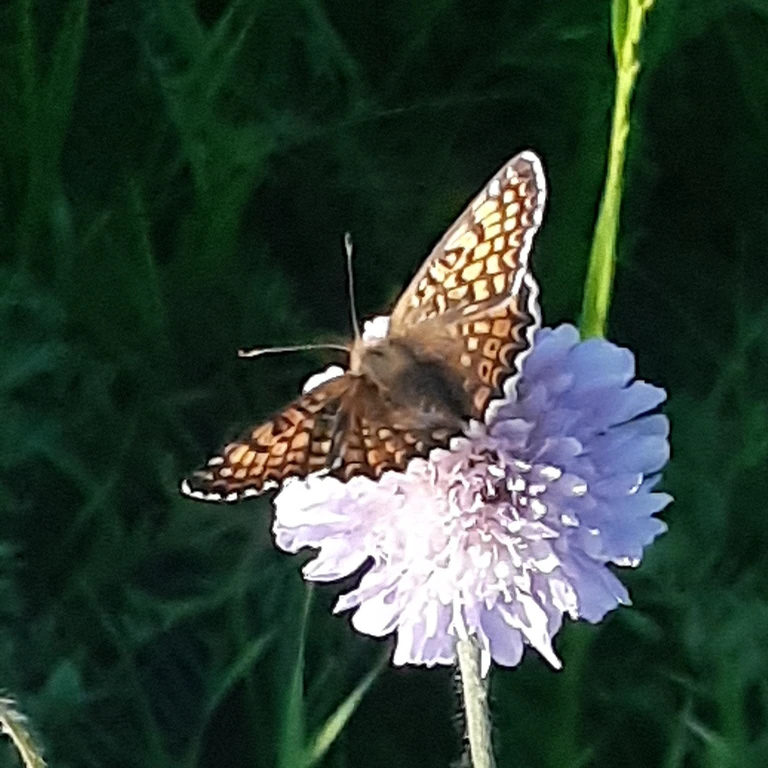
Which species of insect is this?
Melitaea cinxia
